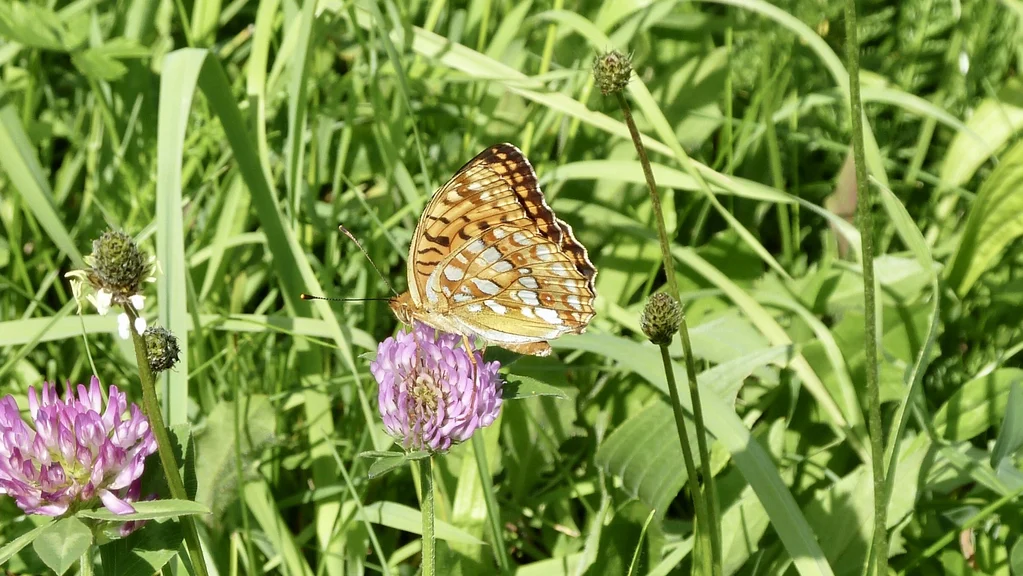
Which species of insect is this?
Fabriciana adippe
